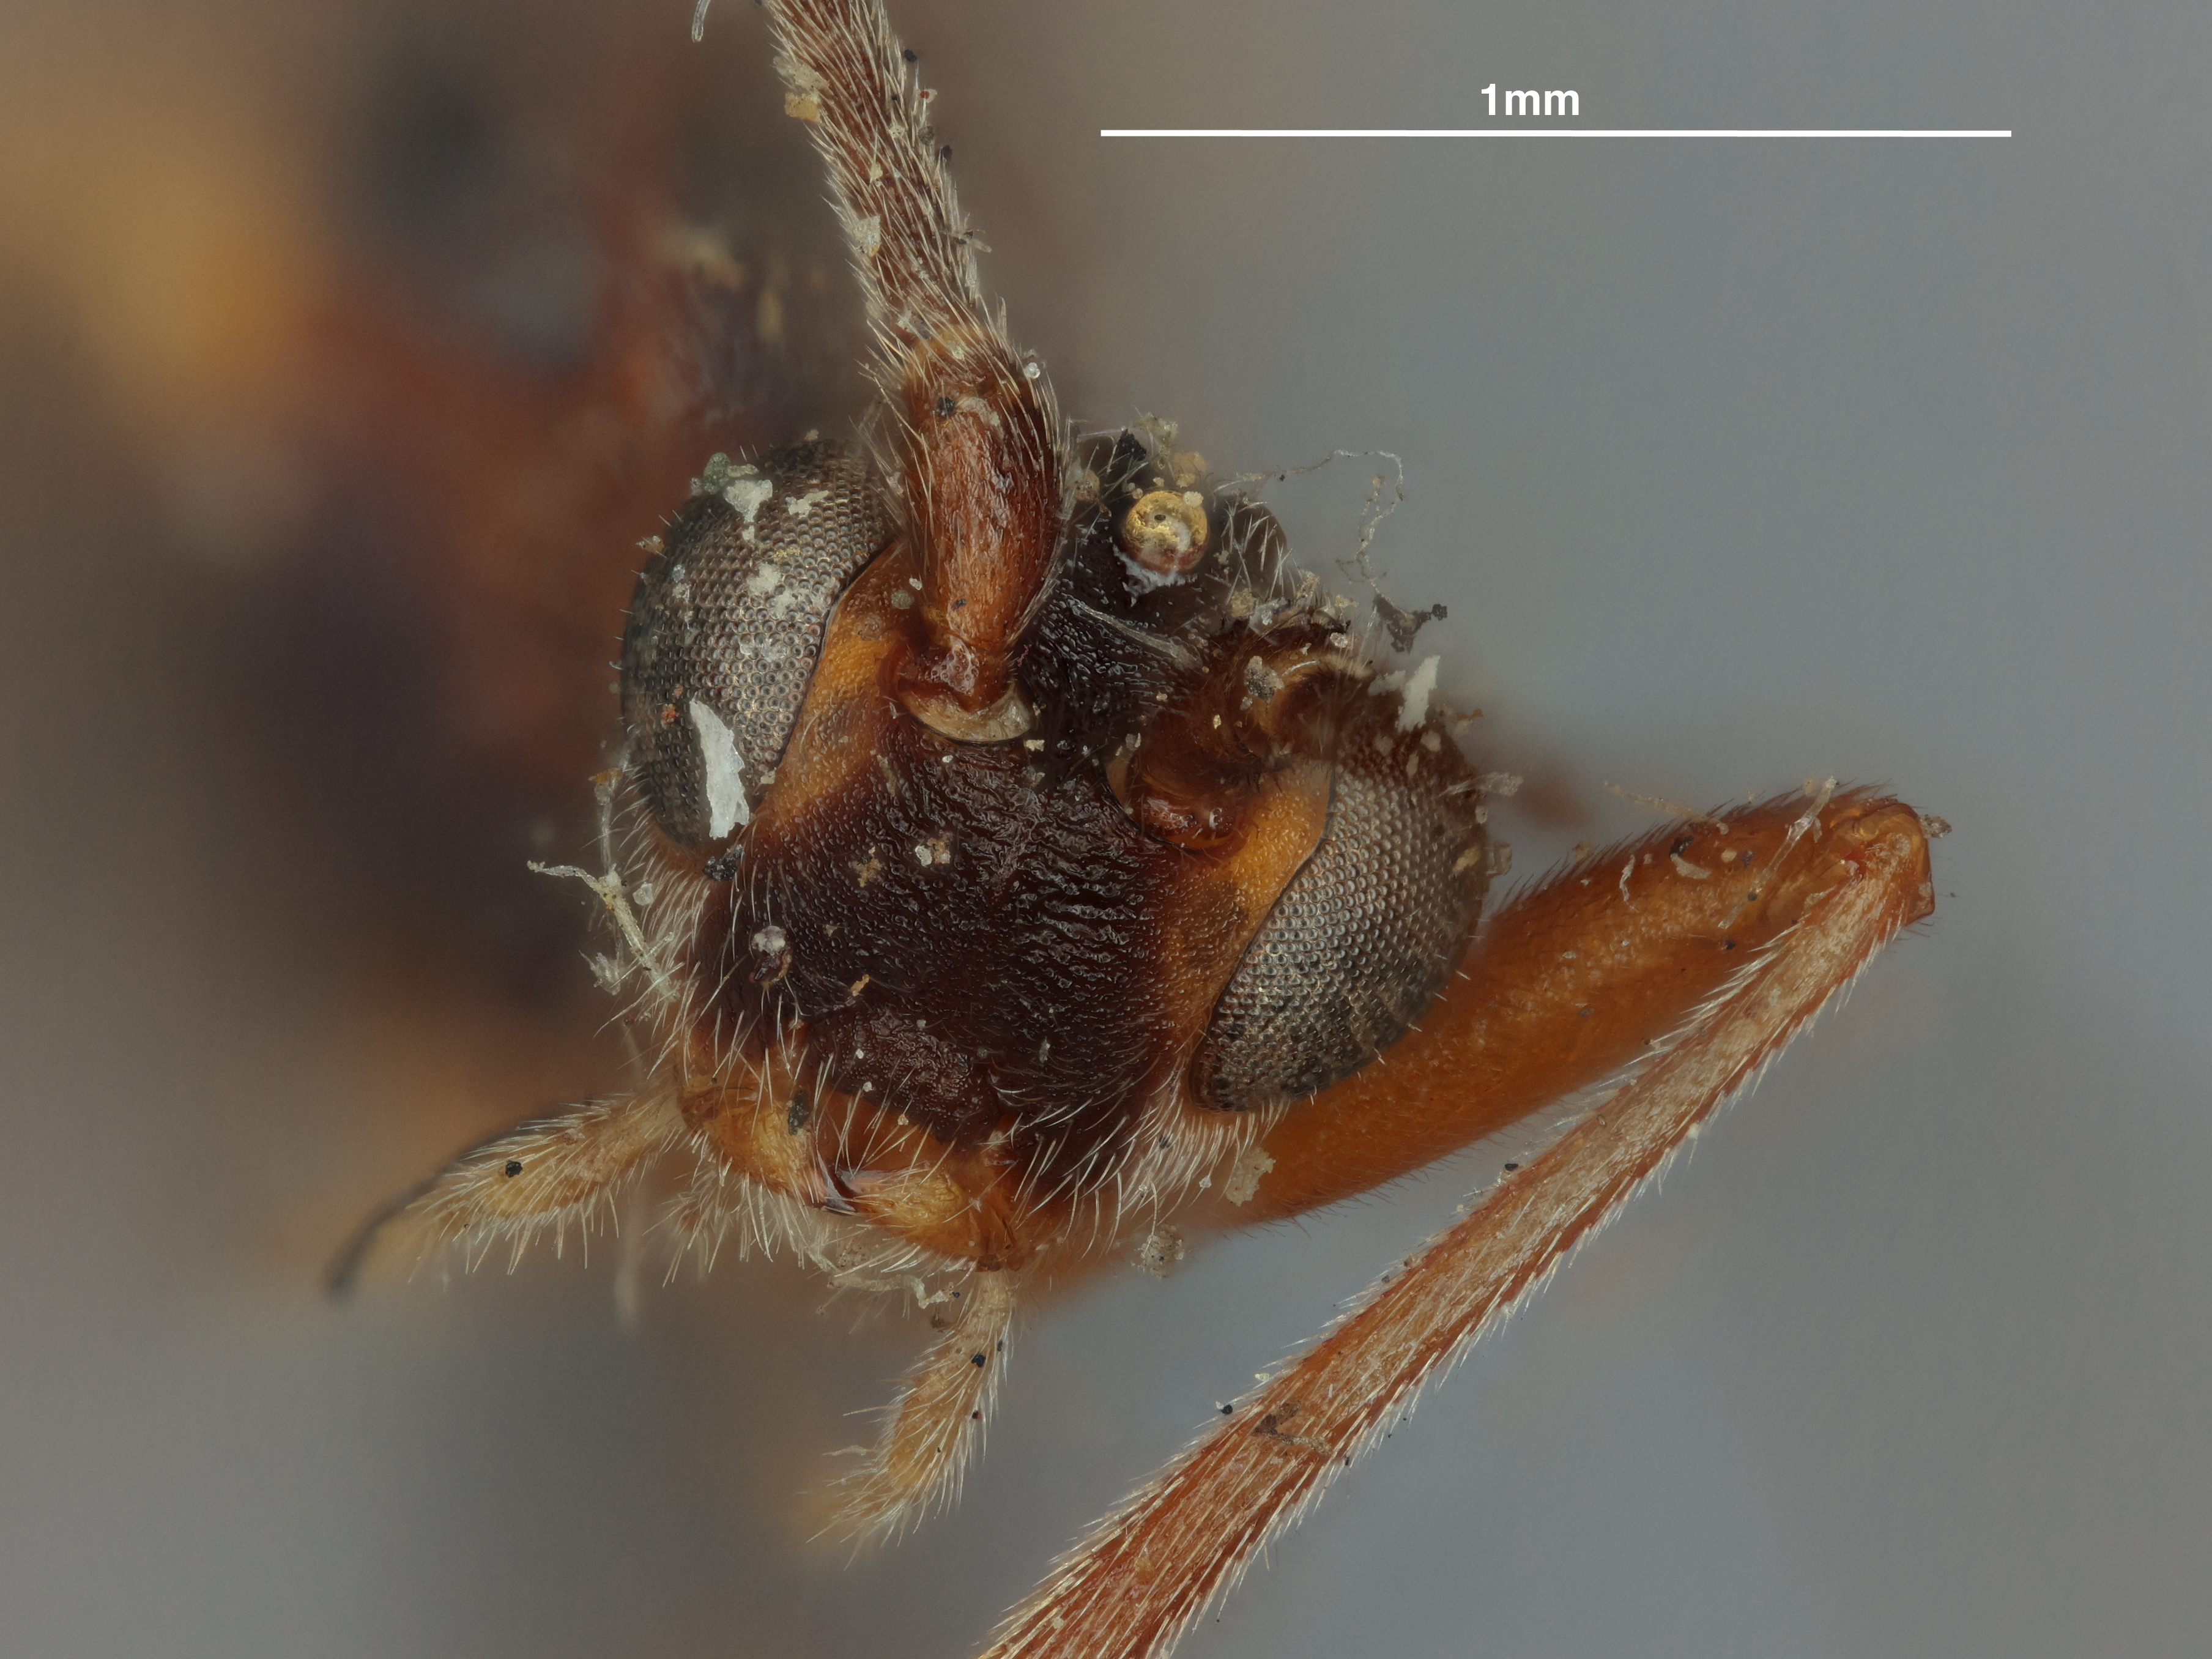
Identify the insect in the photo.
Rogas hyphantriae
